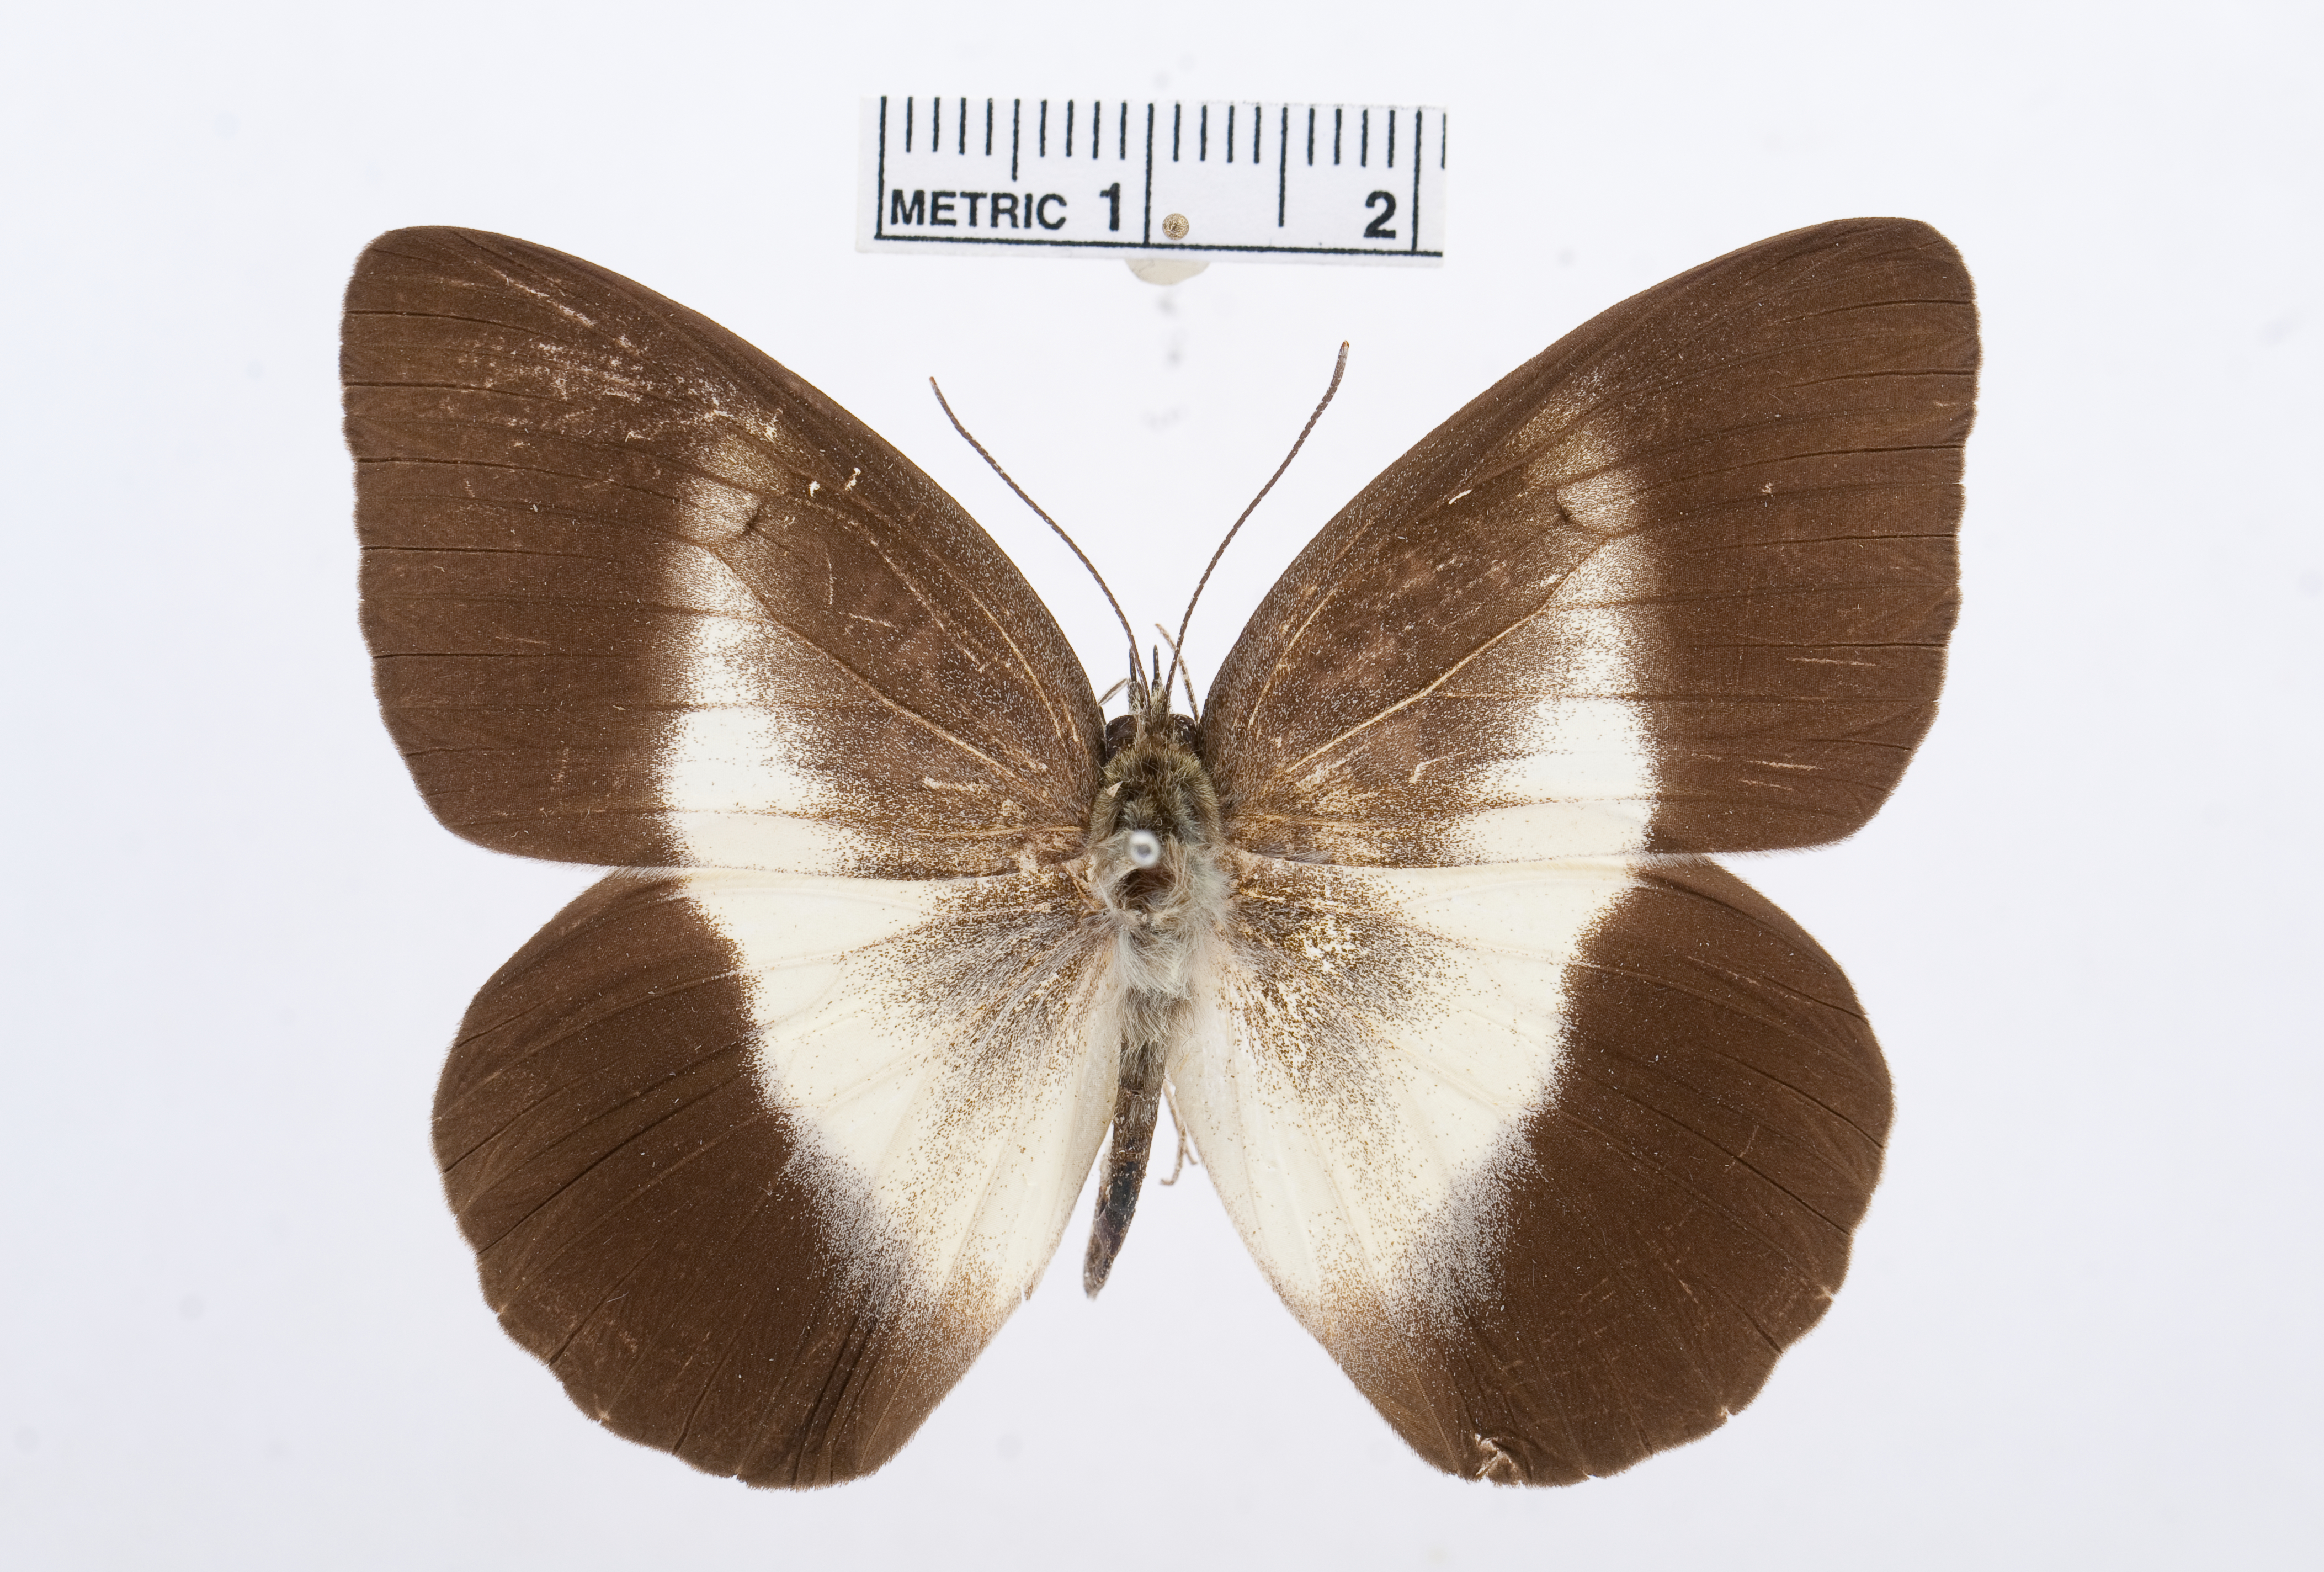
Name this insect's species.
Aoa affinis
